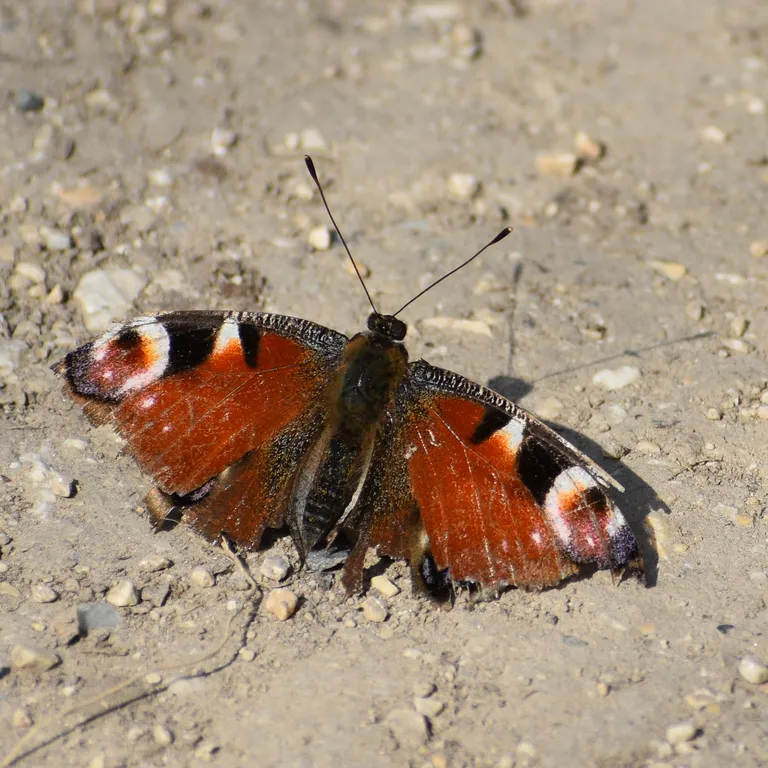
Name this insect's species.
Aglais io
